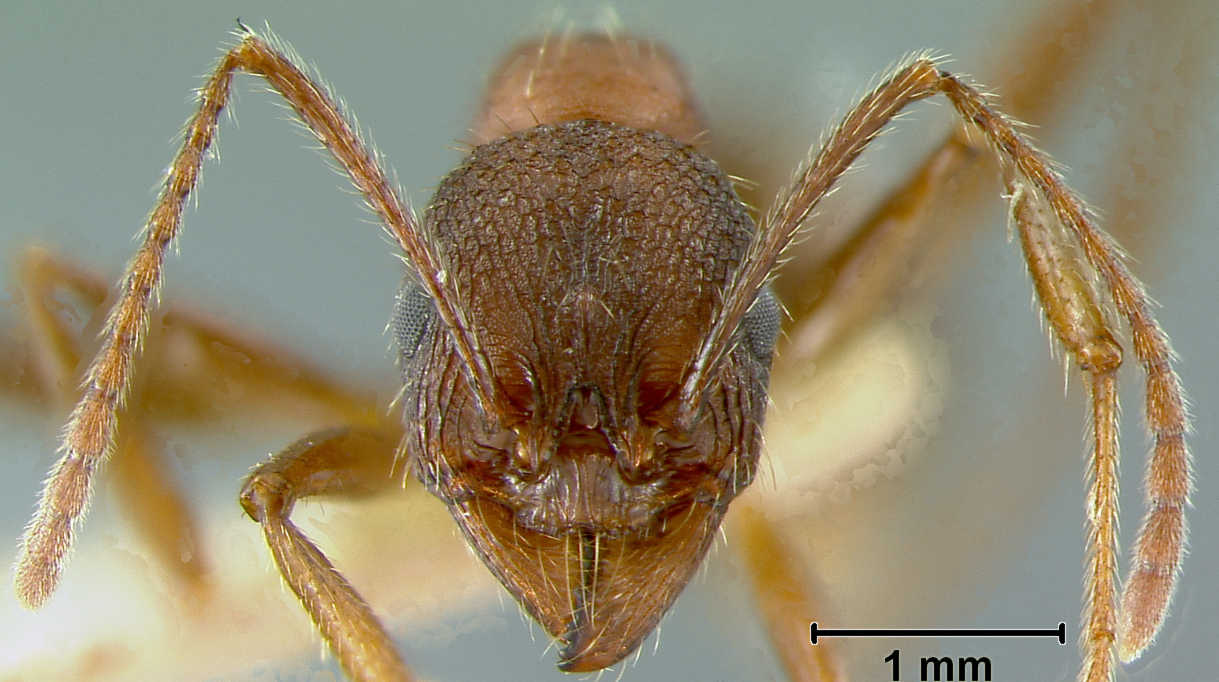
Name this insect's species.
Aphaenogaster geei
